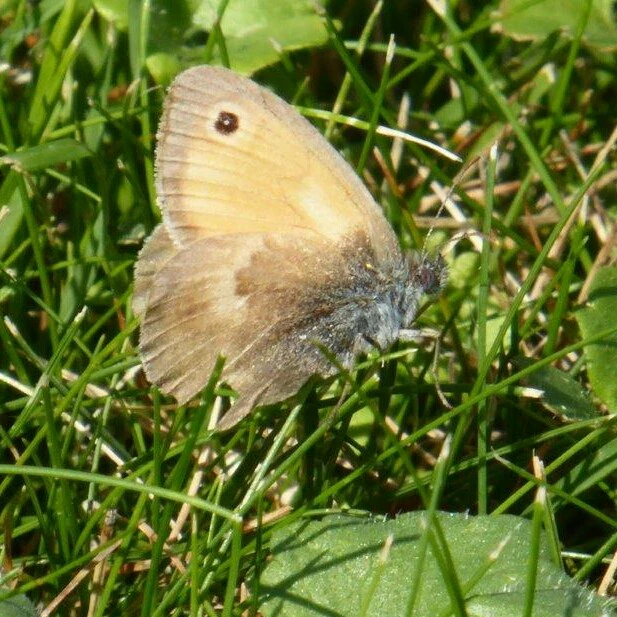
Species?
Coenonympha pamphilus
